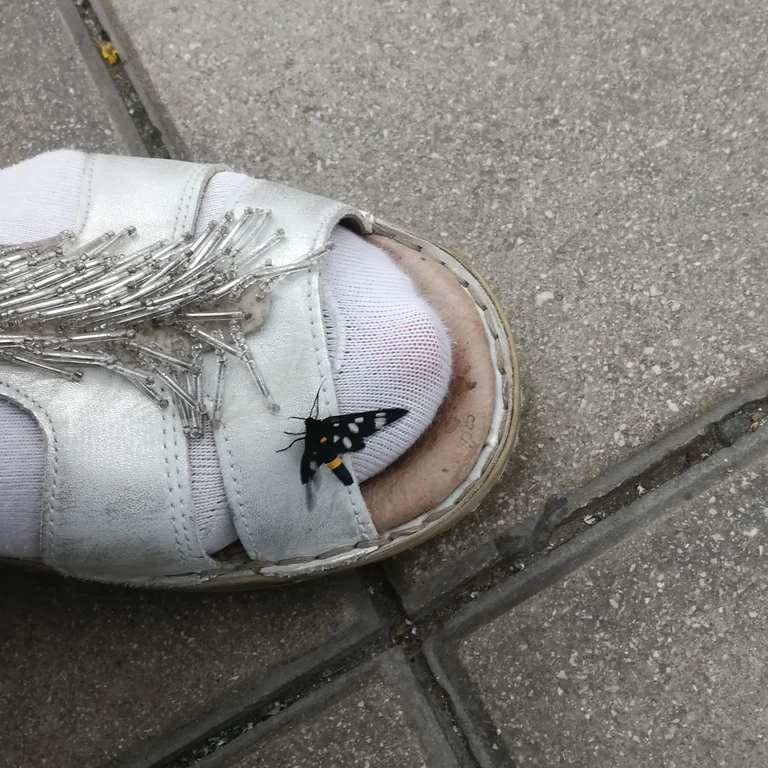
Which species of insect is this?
Amata phegea
